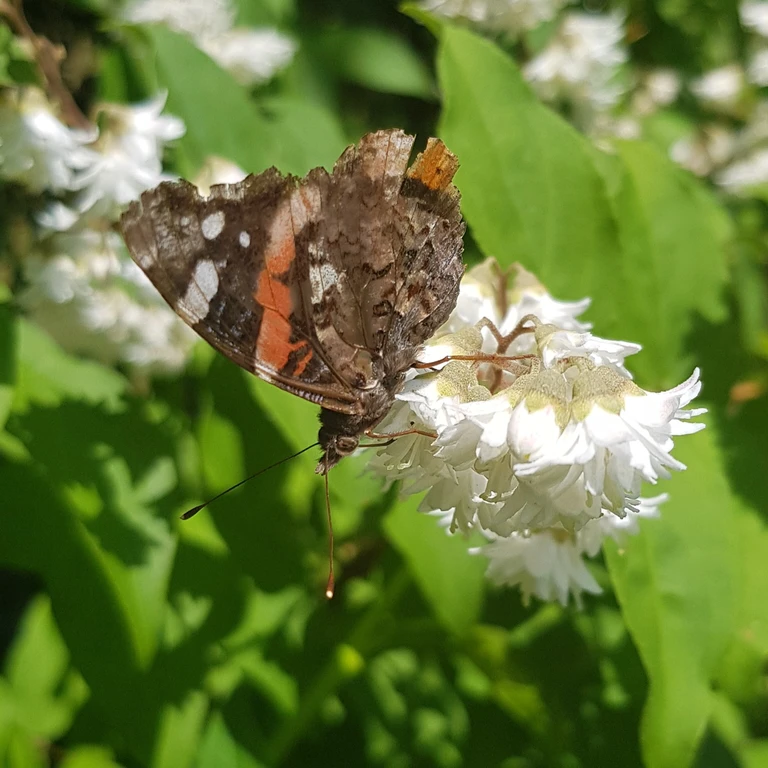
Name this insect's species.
Vanessa atalanta
